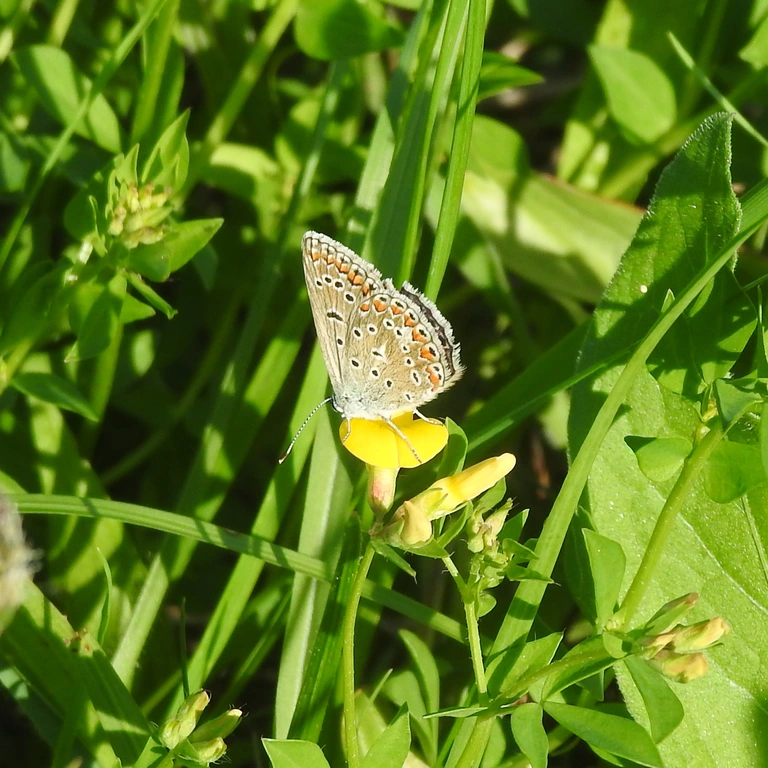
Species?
Polyommatus icarus
